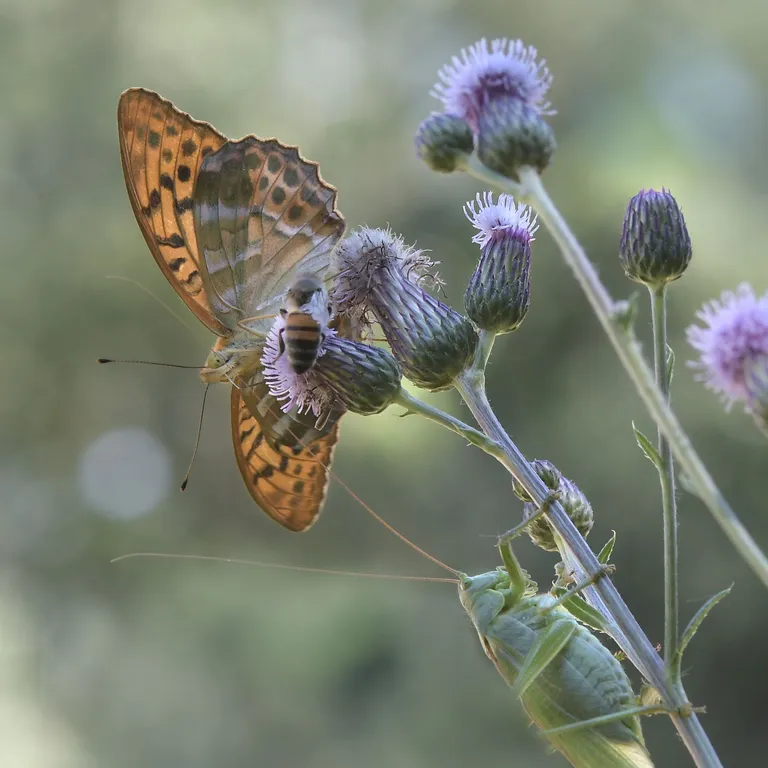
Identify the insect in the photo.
Argynnis paphia
